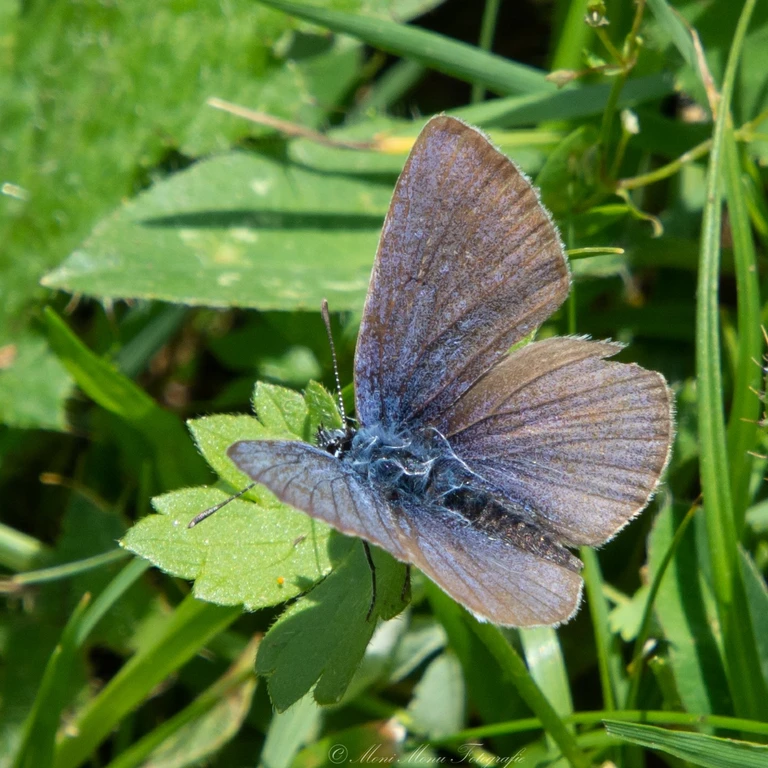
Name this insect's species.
Cyaniris semiargus
